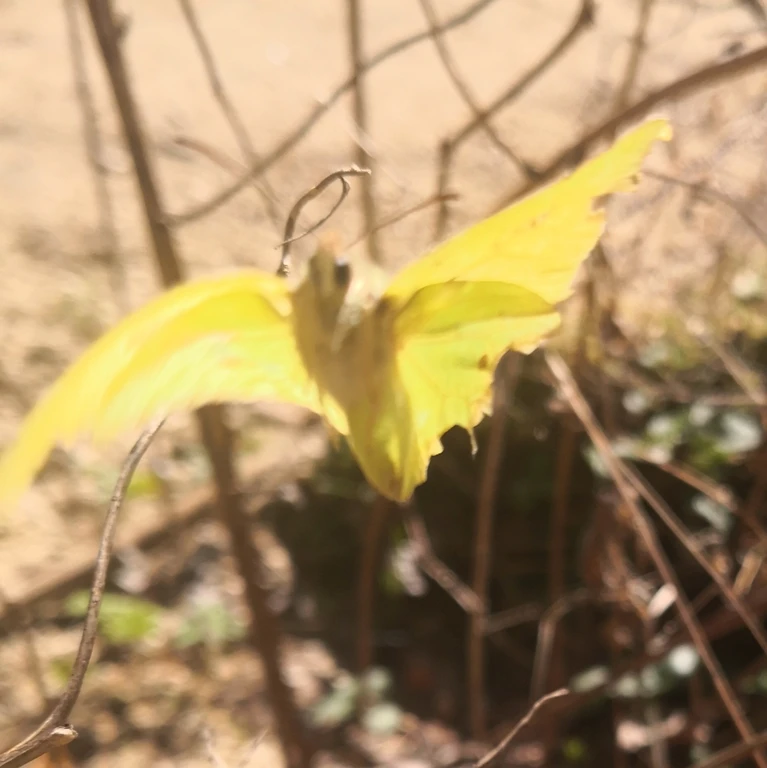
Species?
Gonepteryx rhamni
